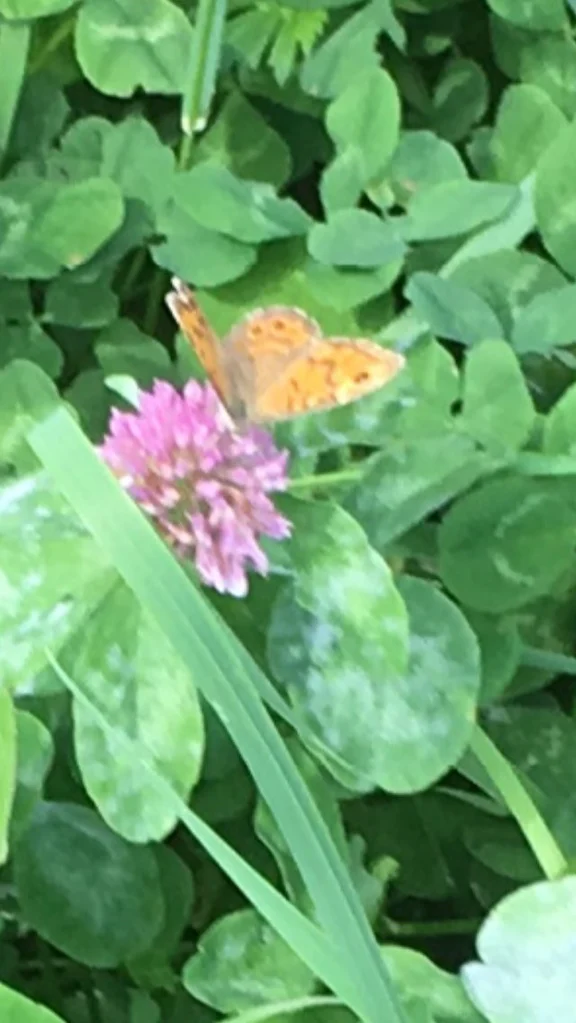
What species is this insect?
Lasiommata megera (also Pararge megera)
